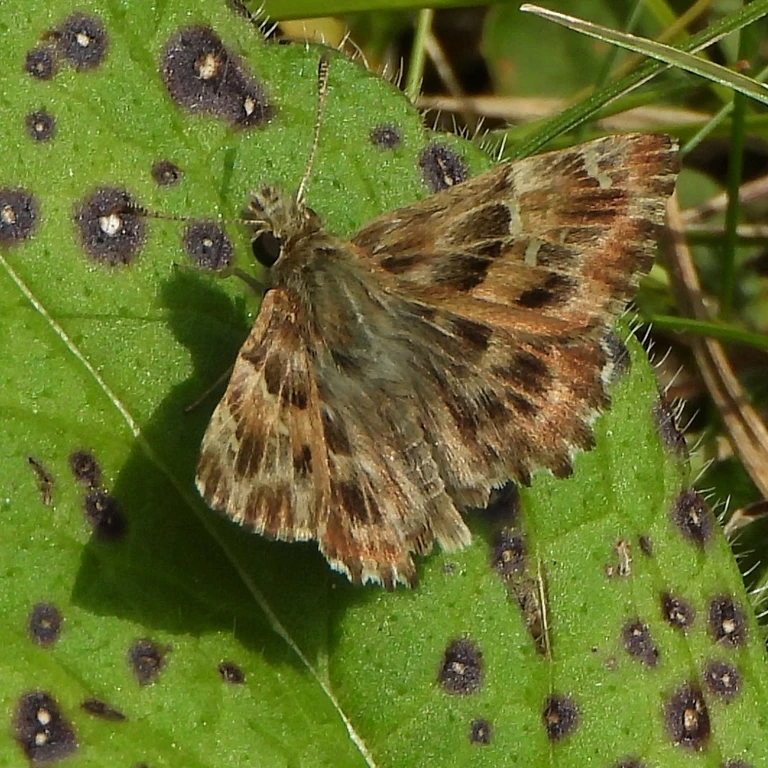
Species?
Carcharodus alceae
